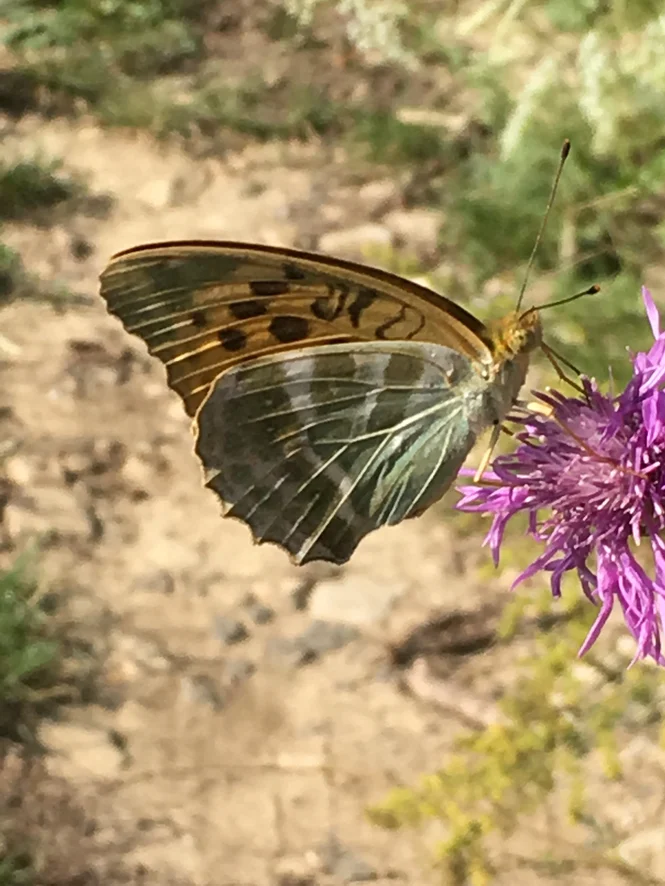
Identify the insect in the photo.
Argynnis paphia
